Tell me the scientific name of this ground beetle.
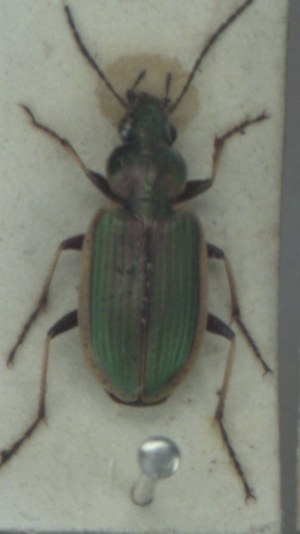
Agonum marginatum
